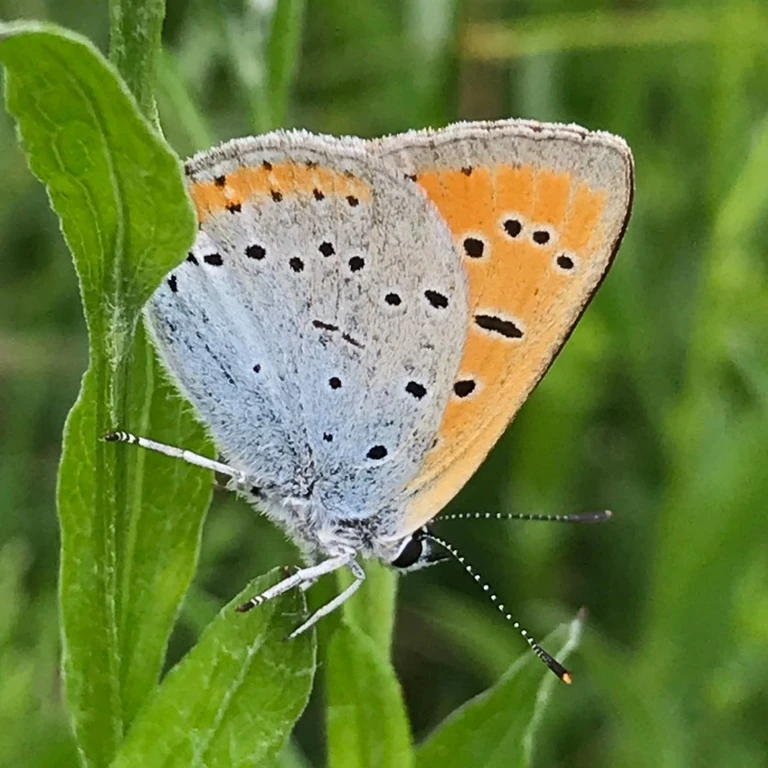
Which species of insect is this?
Lycaena dispar
